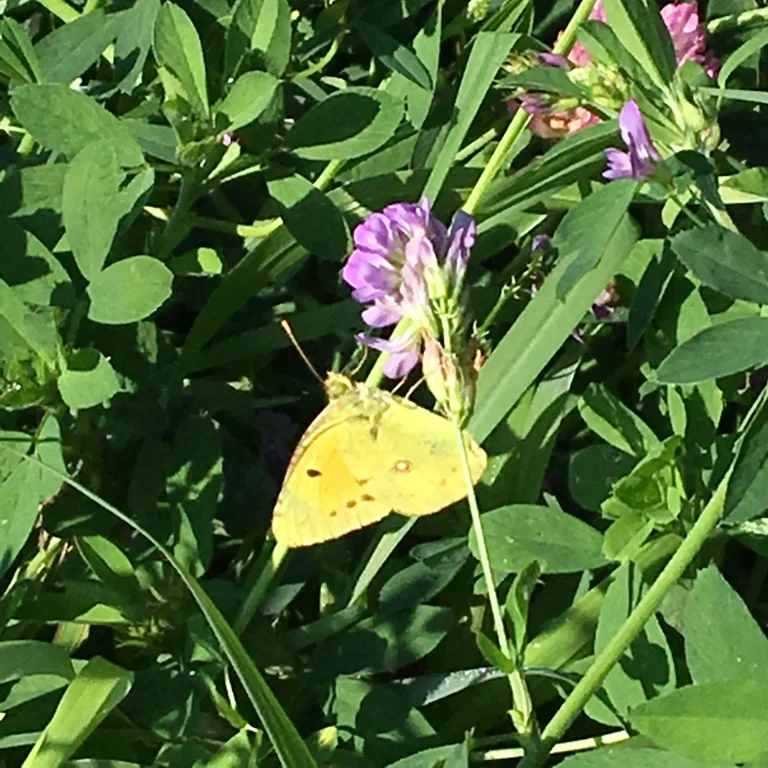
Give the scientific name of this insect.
Colias croceus
